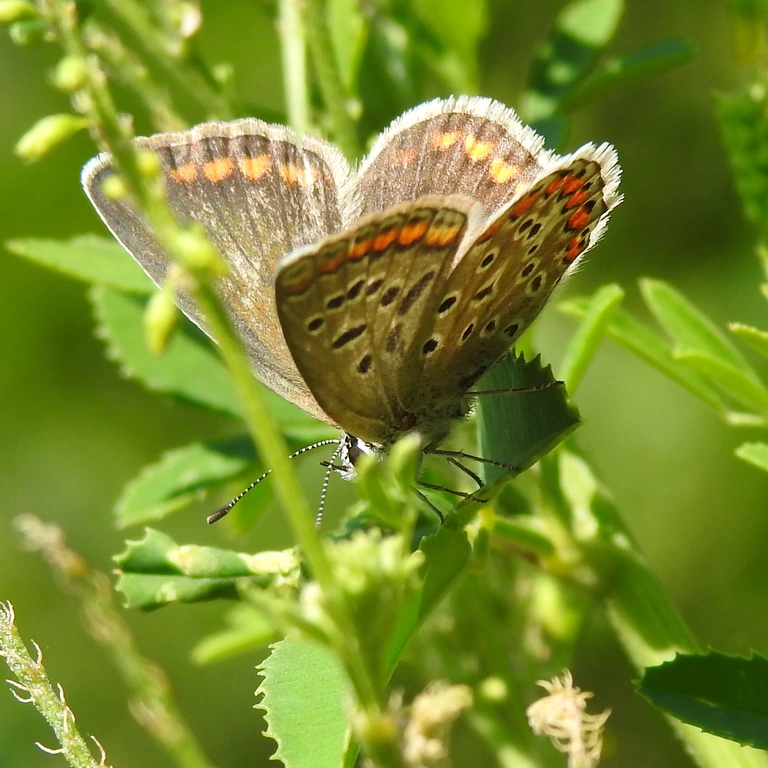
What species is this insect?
Polyommatus icarus
